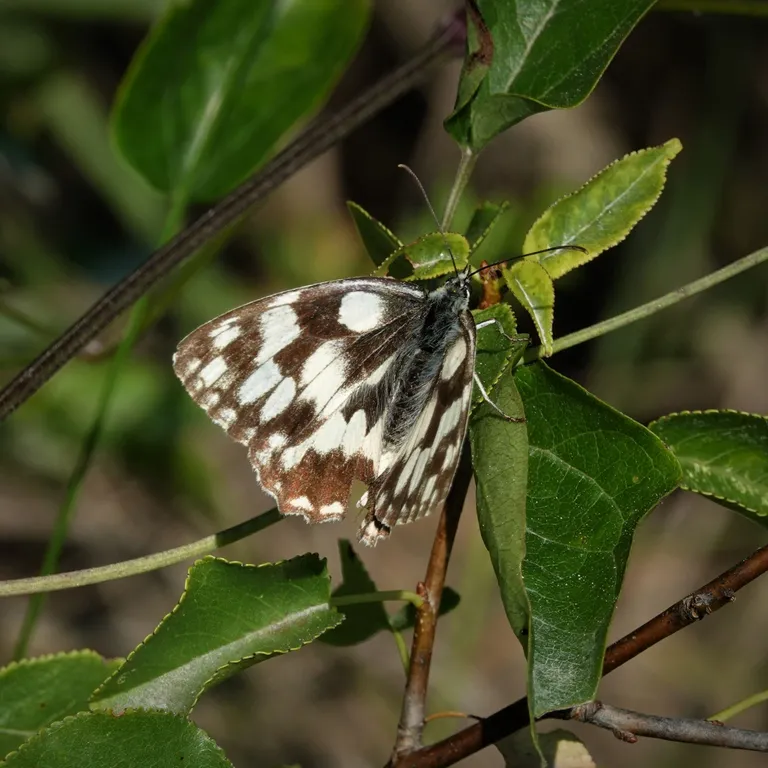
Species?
Melanargia galathea
